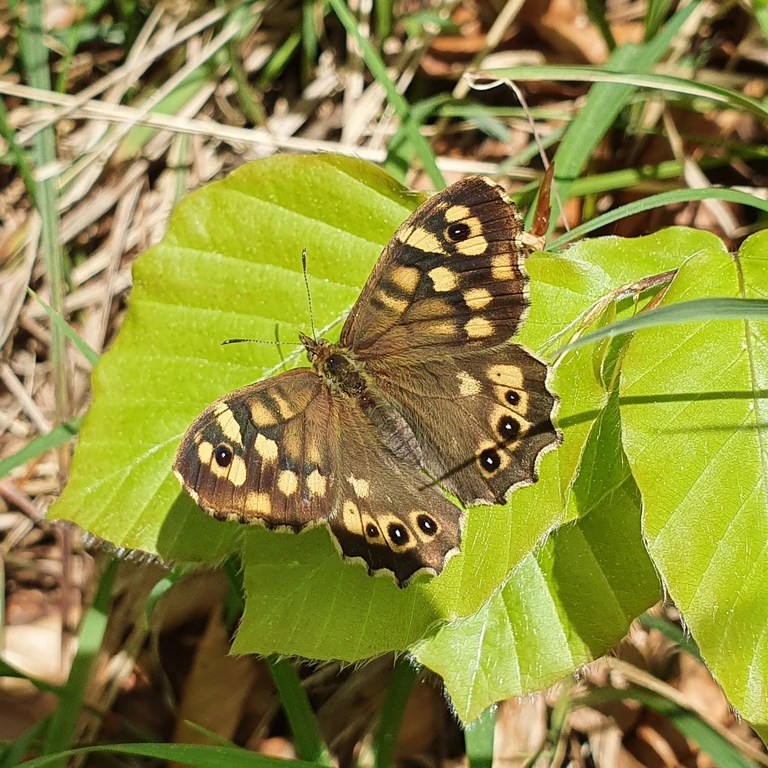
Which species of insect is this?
Pararge aegeria
